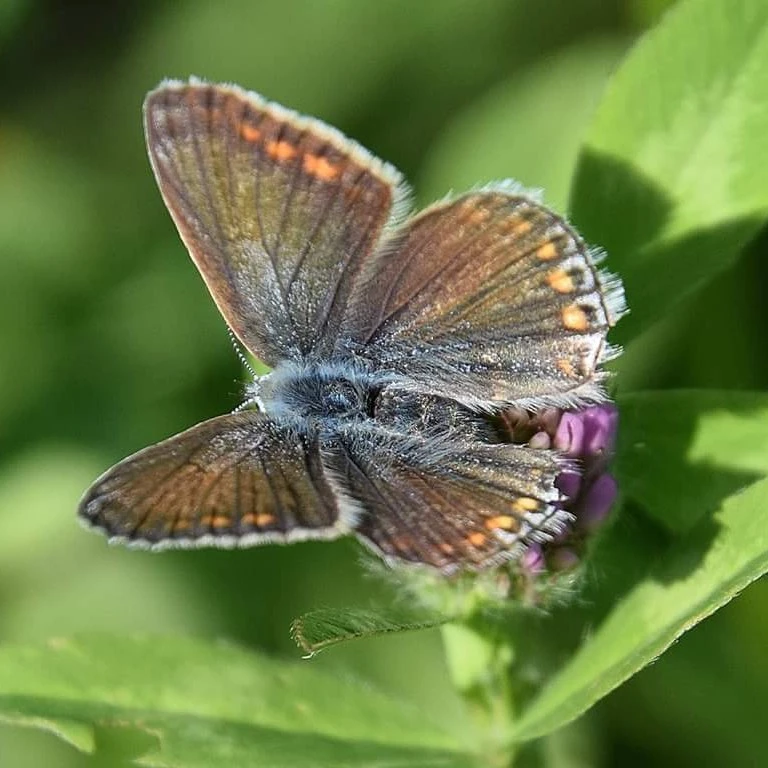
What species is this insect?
Polyommatus icarus
